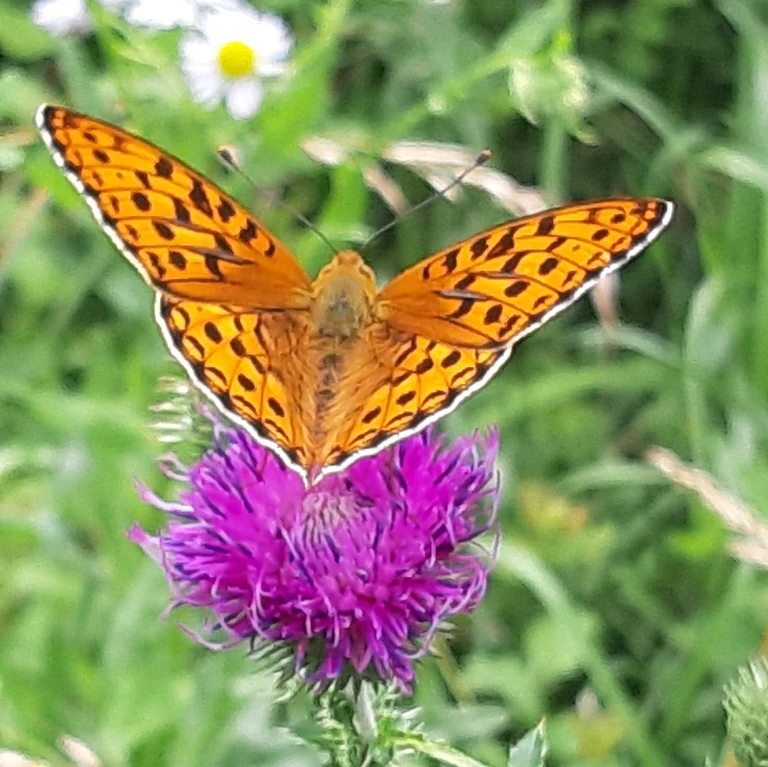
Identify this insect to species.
Fabriciana adippe
